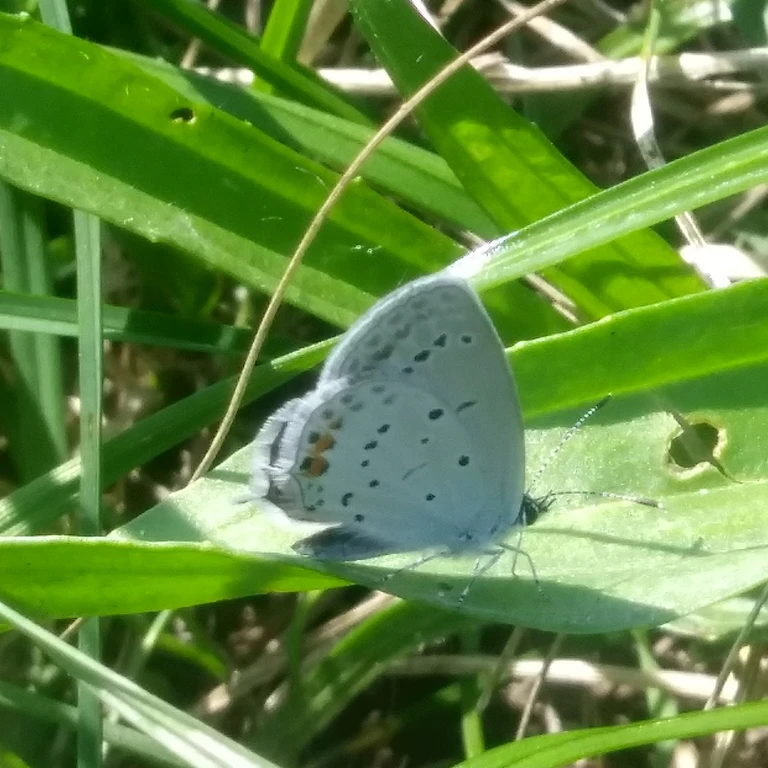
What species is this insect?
Cupido argiades (also Elkalyce argiades)
